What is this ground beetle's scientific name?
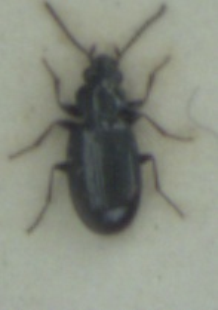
Bembidion minimum
